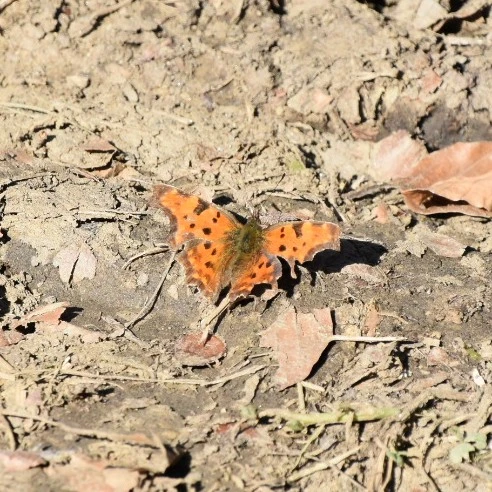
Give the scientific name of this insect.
Polygonia c-album
